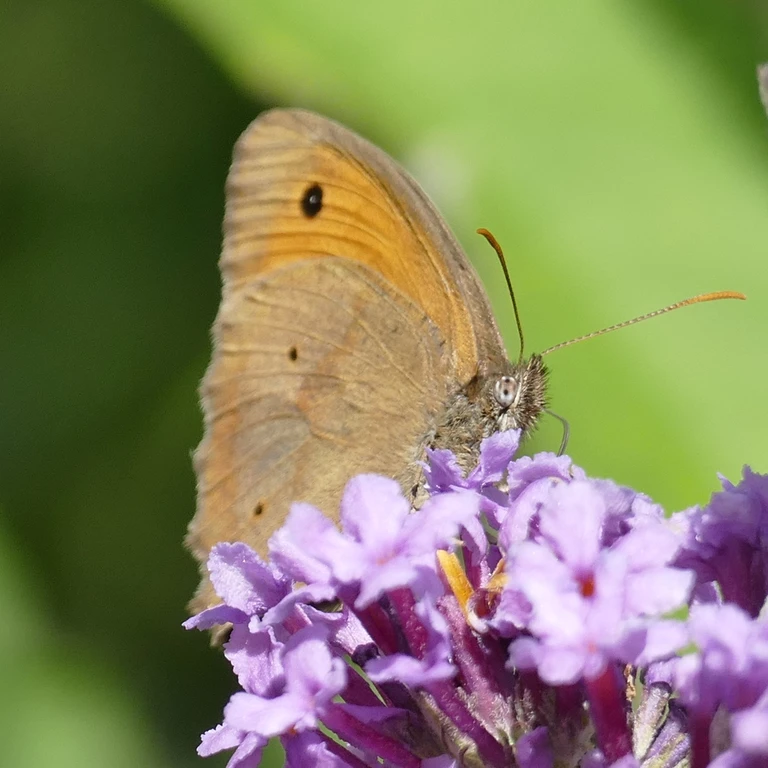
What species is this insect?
Maniola jurtina
